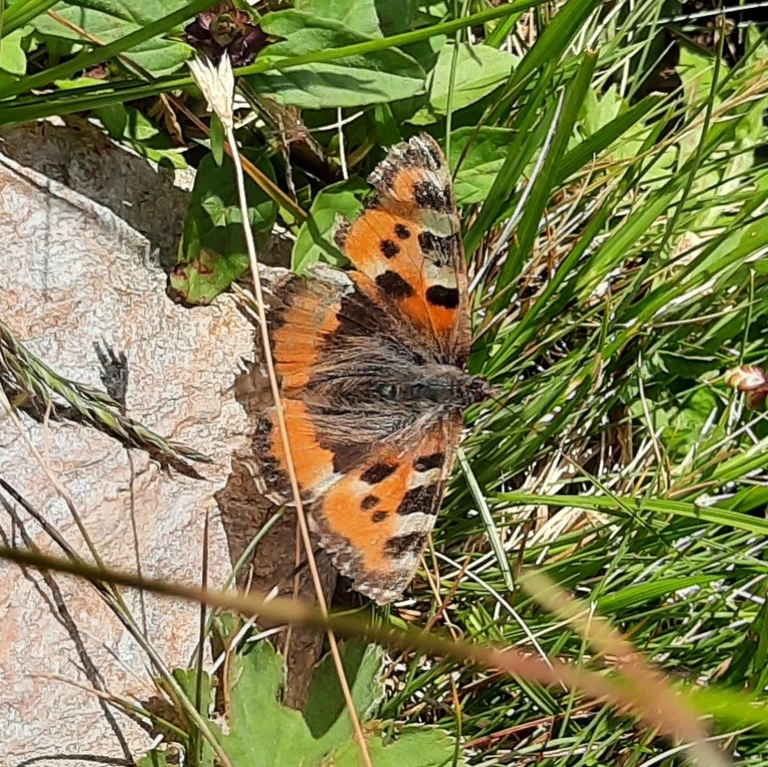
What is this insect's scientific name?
Aglais urticae
